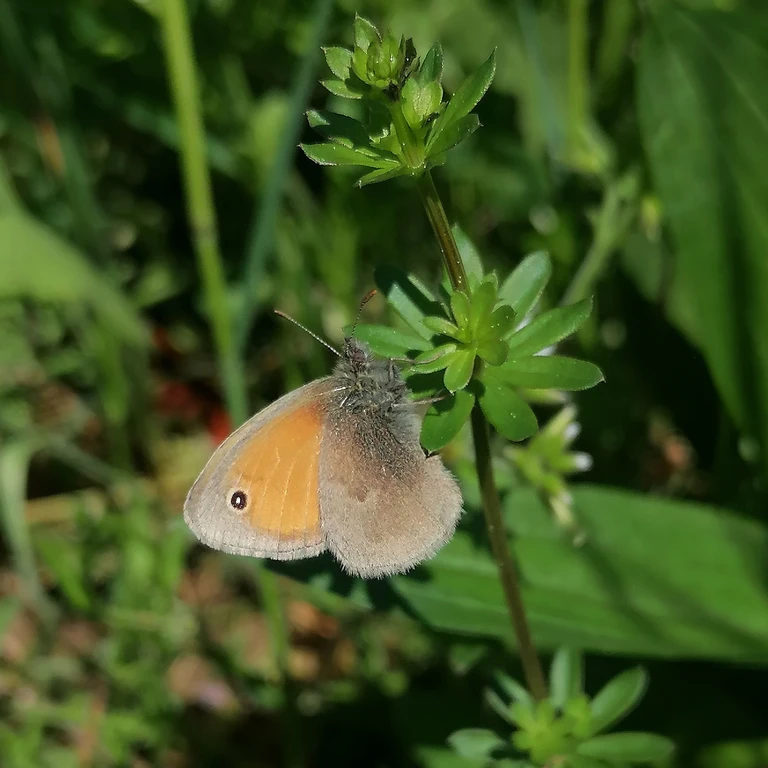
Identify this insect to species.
Coenonympha pamphilus
